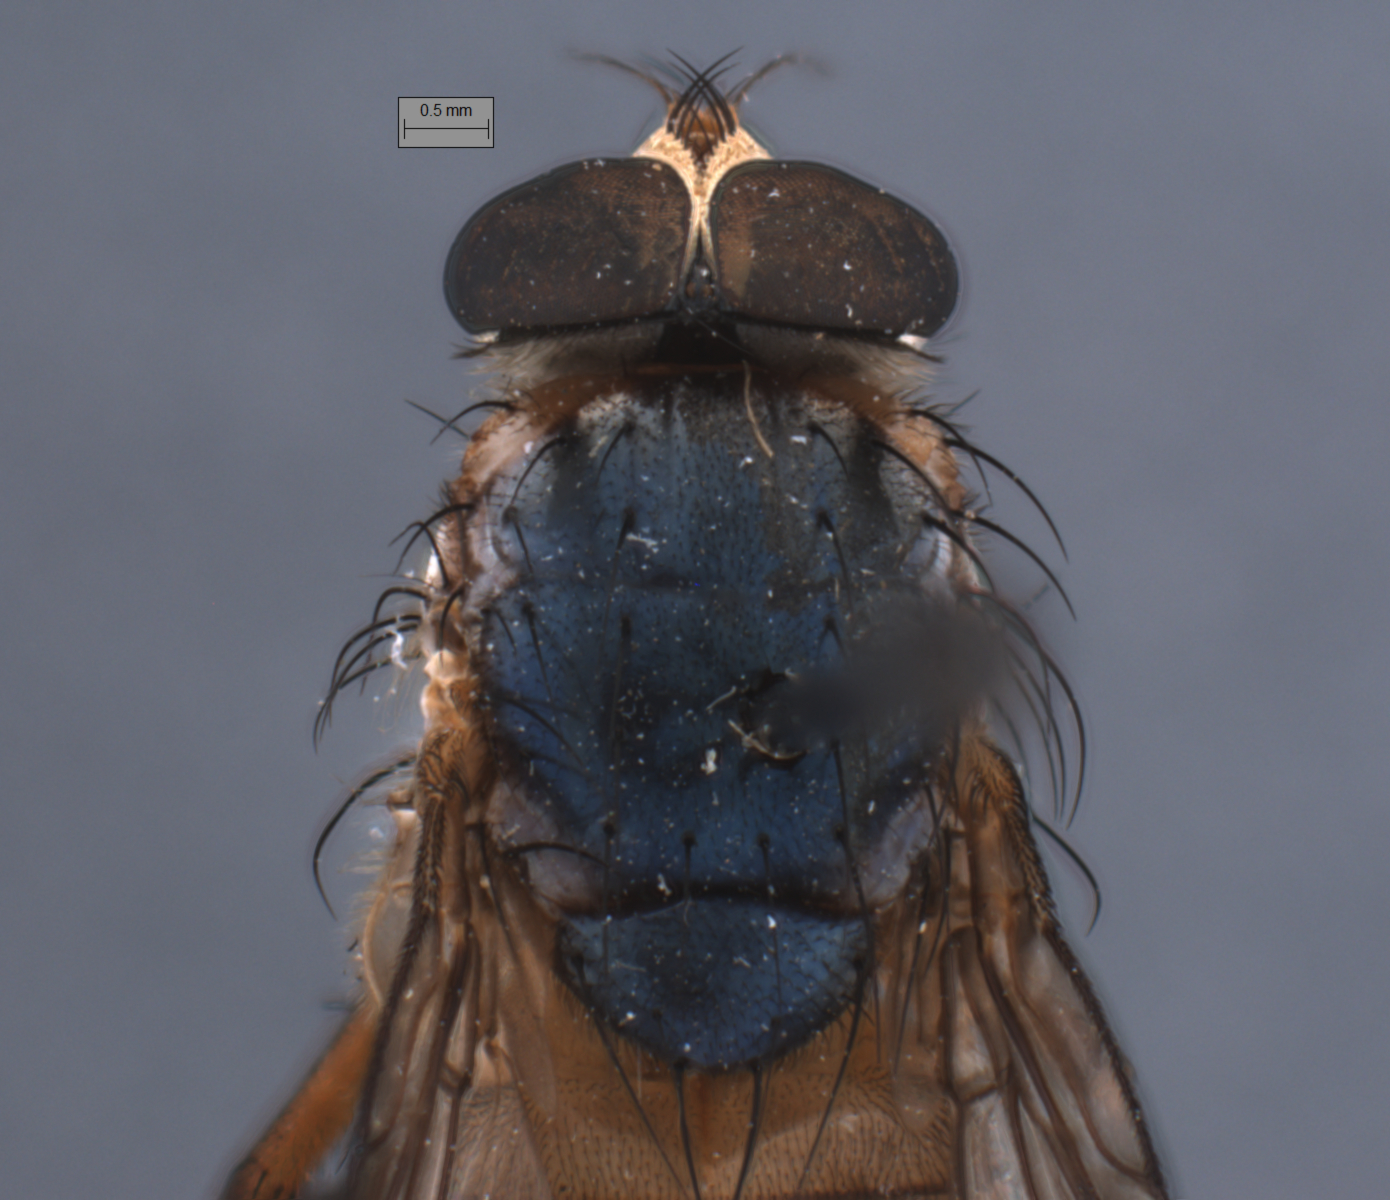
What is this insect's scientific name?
Huascaromusca semiflava
